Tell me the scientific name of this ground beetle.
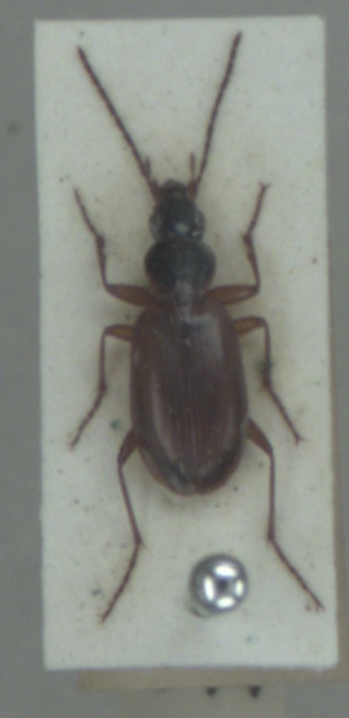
Agonum thoreyi
